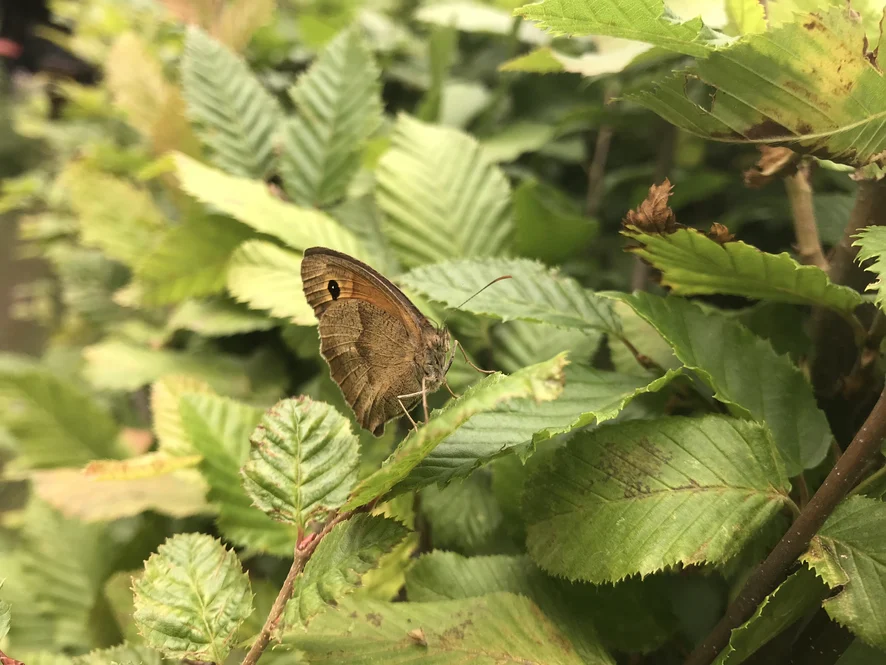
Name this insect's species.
Maniola jurtina
